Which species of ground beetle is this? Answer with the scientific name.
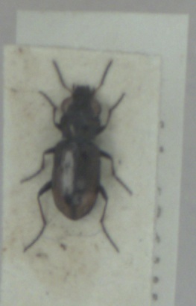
Notiophilus biguttatus
